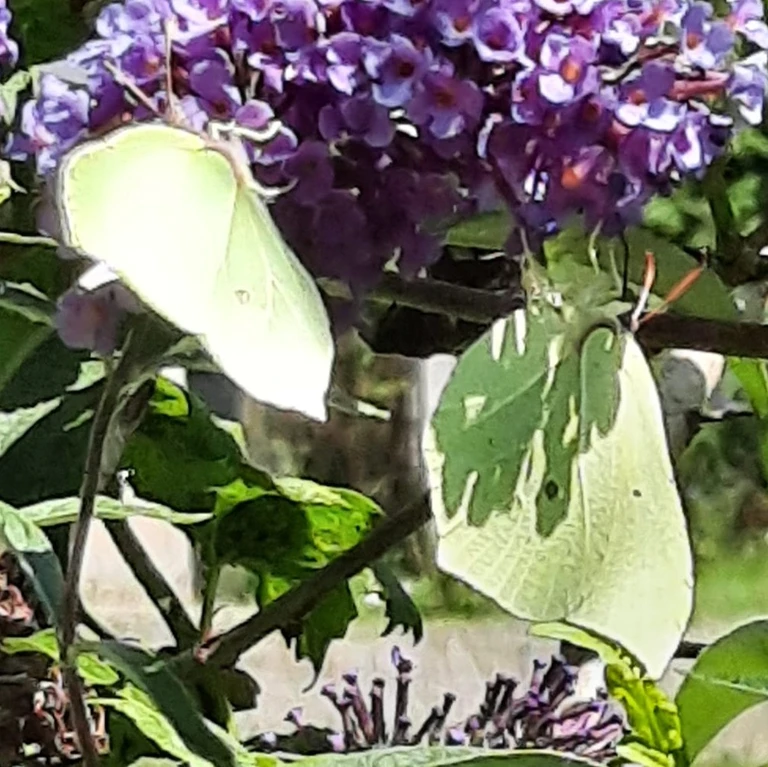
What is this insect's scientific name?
Gonepteryx rhamni
